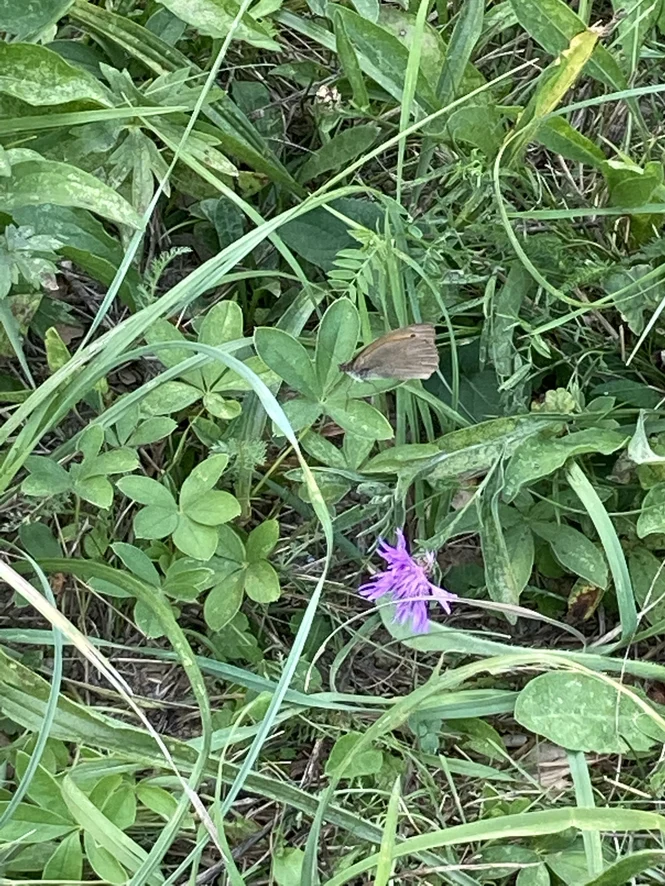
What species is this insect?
Maniola jurtina
